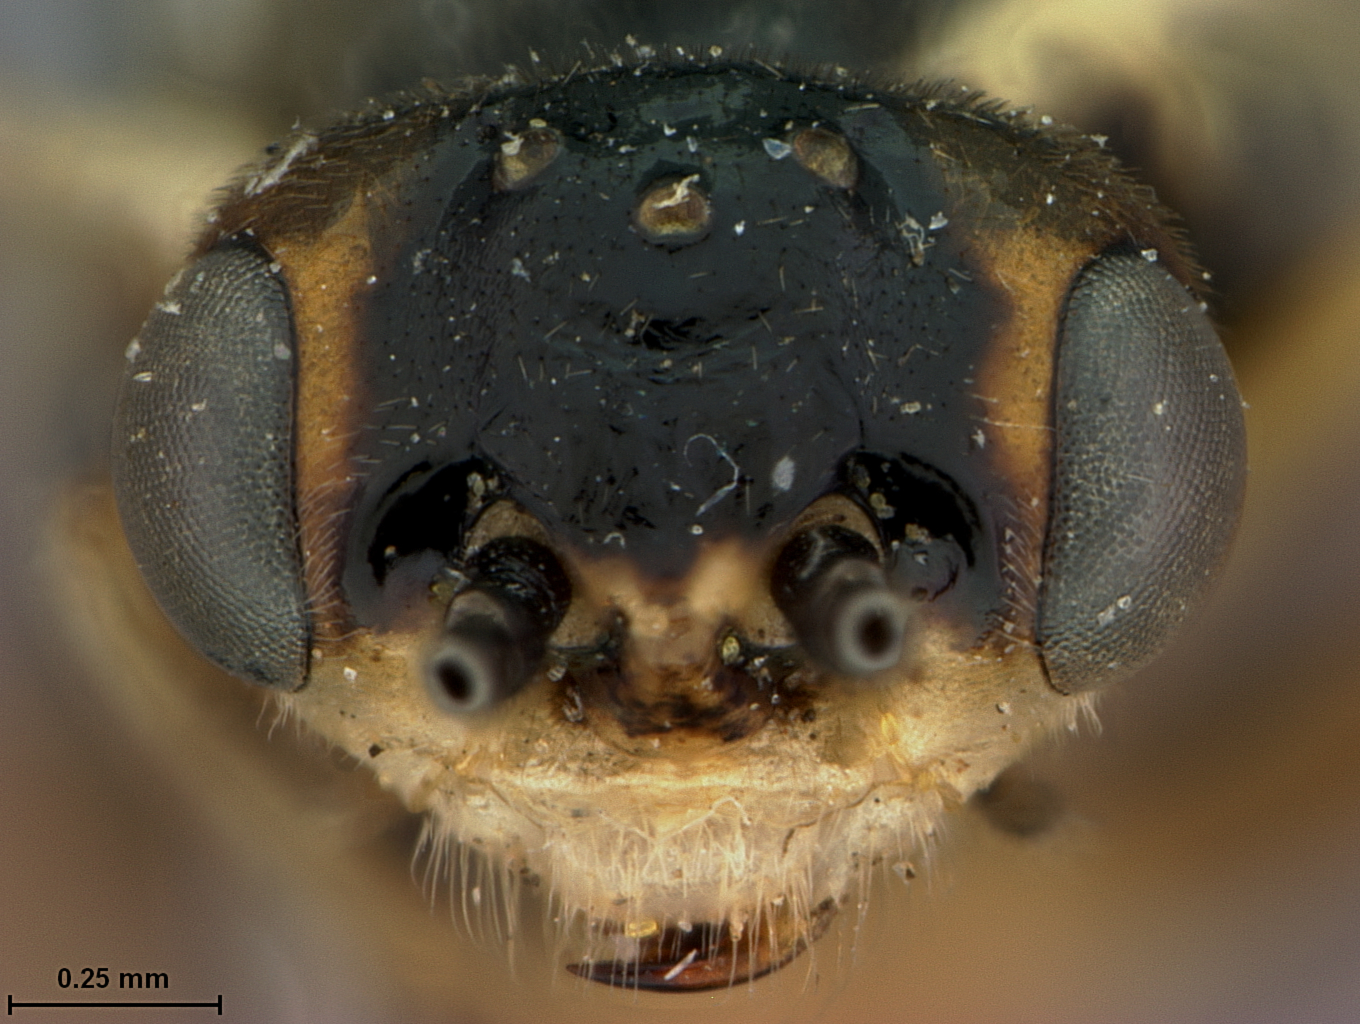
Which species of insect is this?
Pontania foveata
